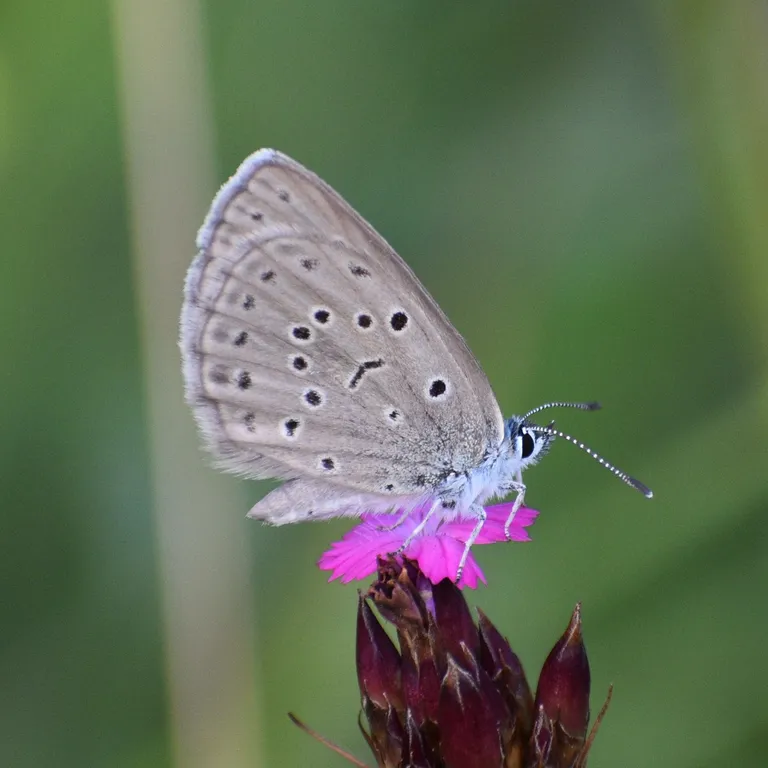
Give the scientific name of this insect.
Phengaris alcon/rebeli
